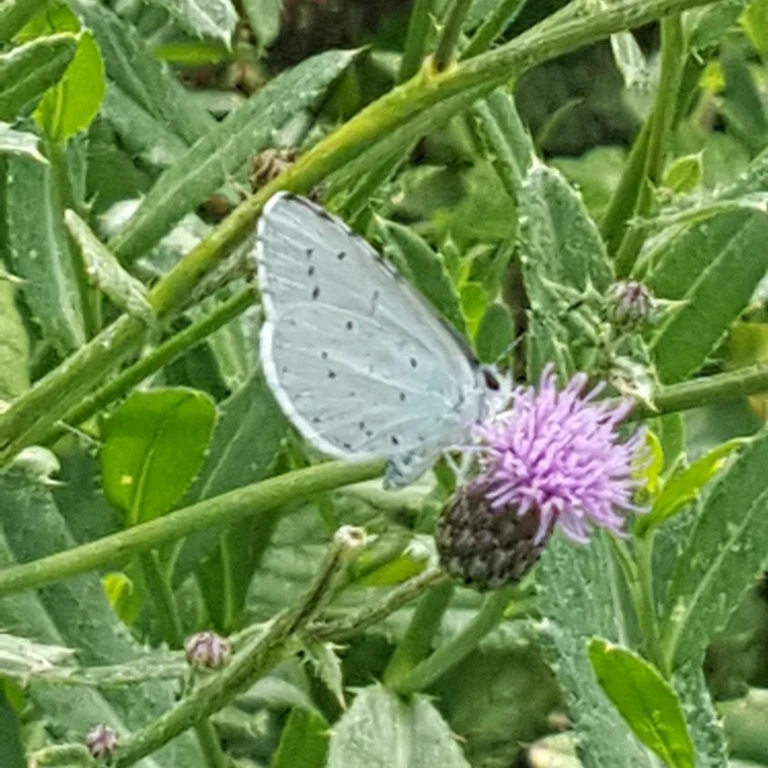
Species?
Celastrina argiolus
